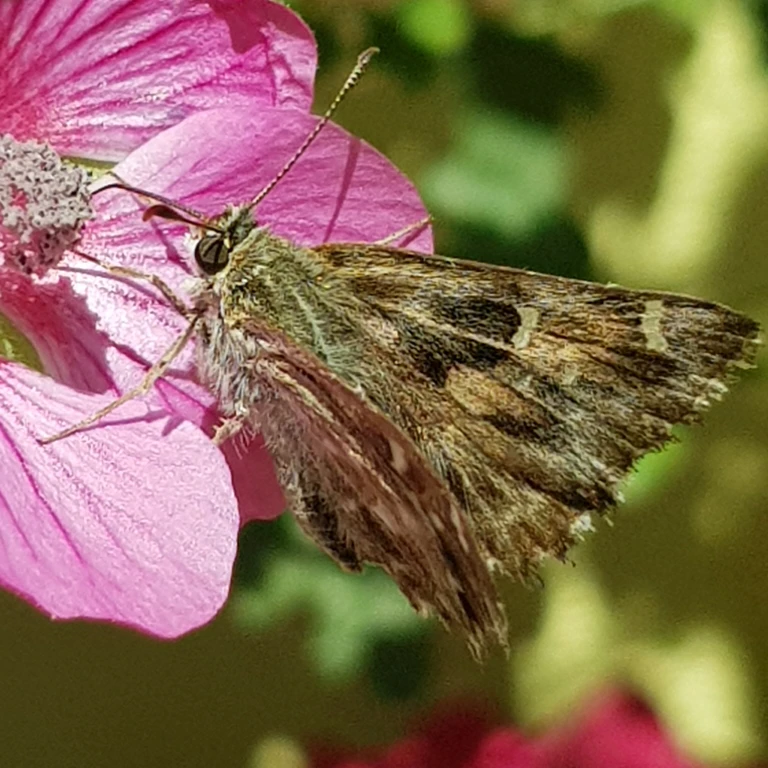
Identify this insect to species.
Carcharodus alceae
